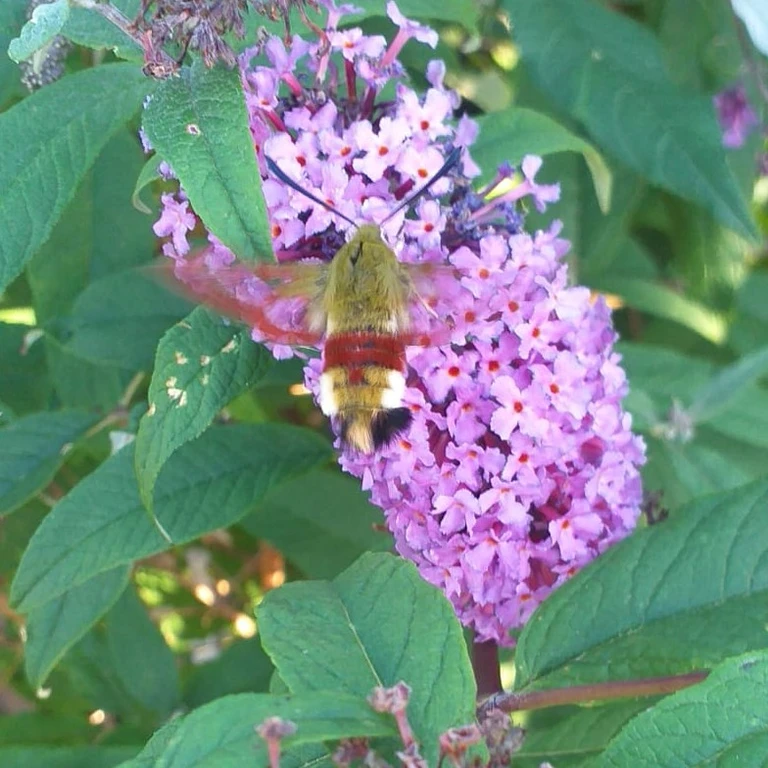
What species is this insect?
Hemaris fuciformis
